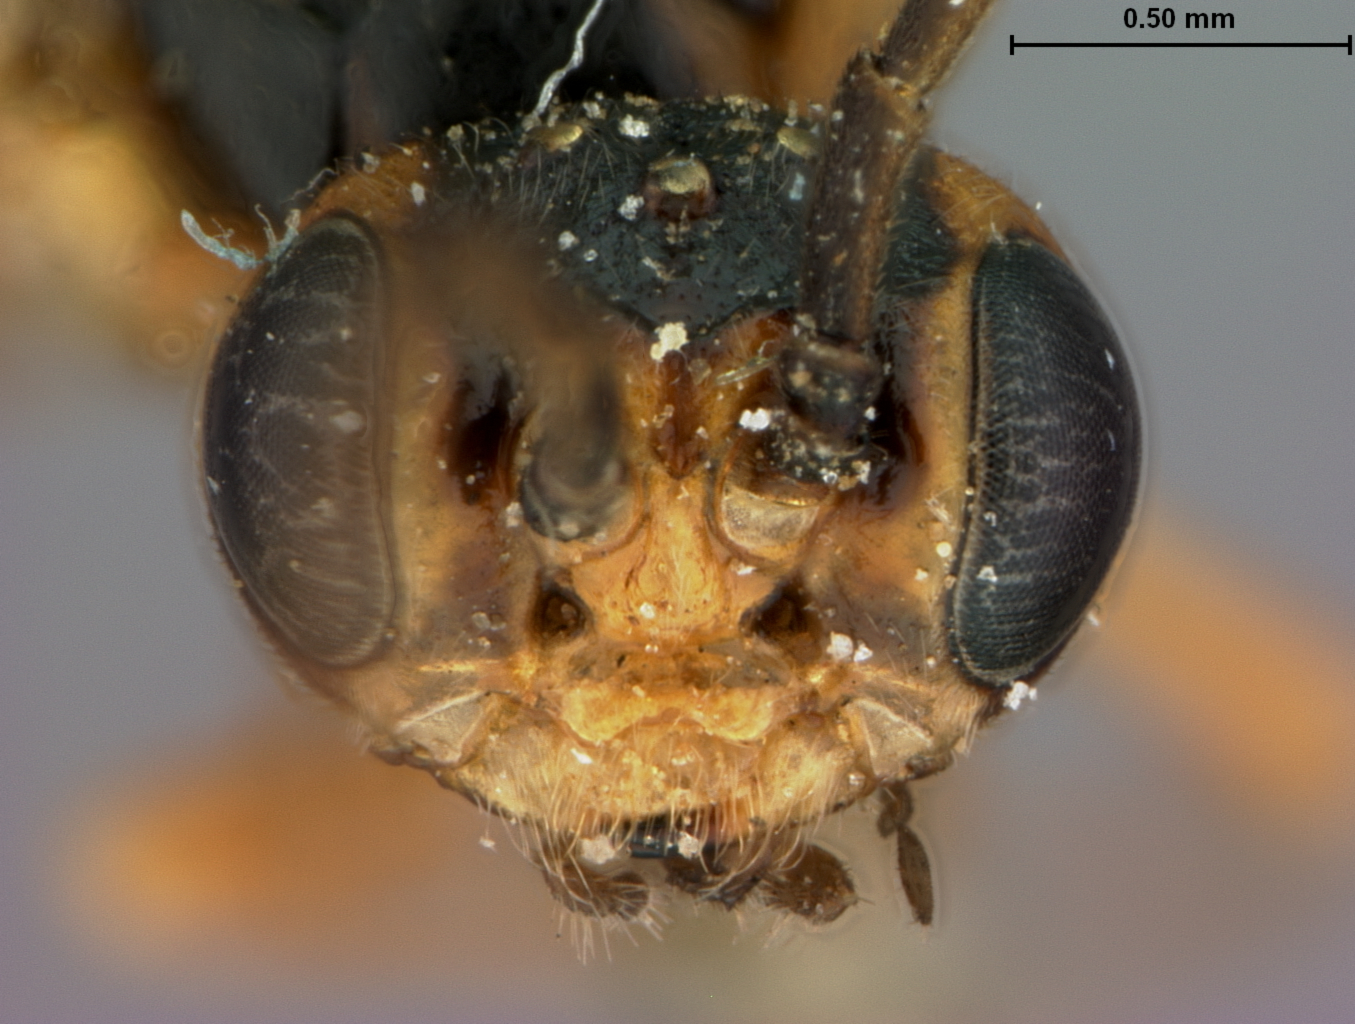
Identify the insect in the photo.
Cryptocampus bebbianae
